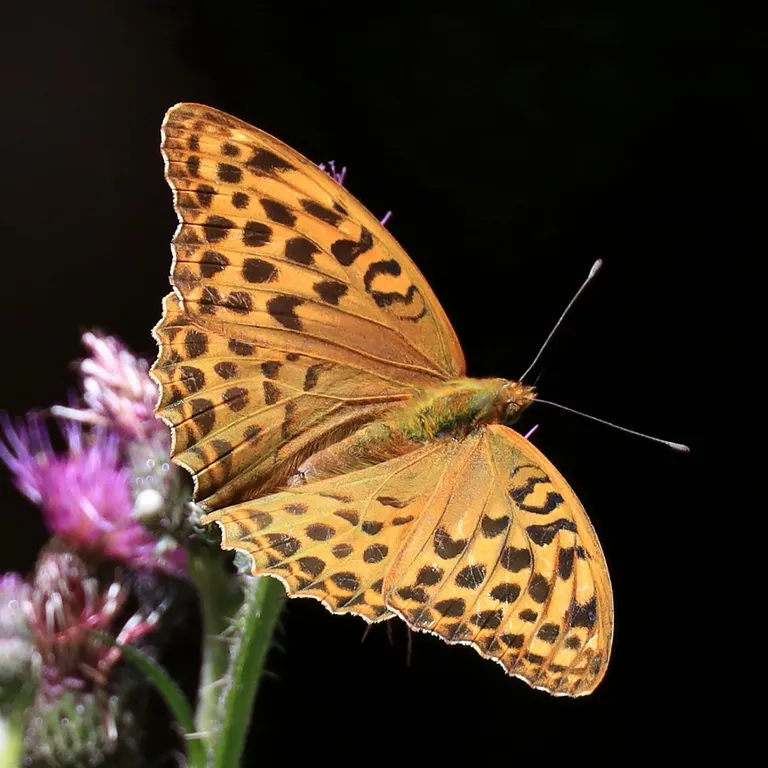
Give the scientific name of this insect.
Argynnis paphia
